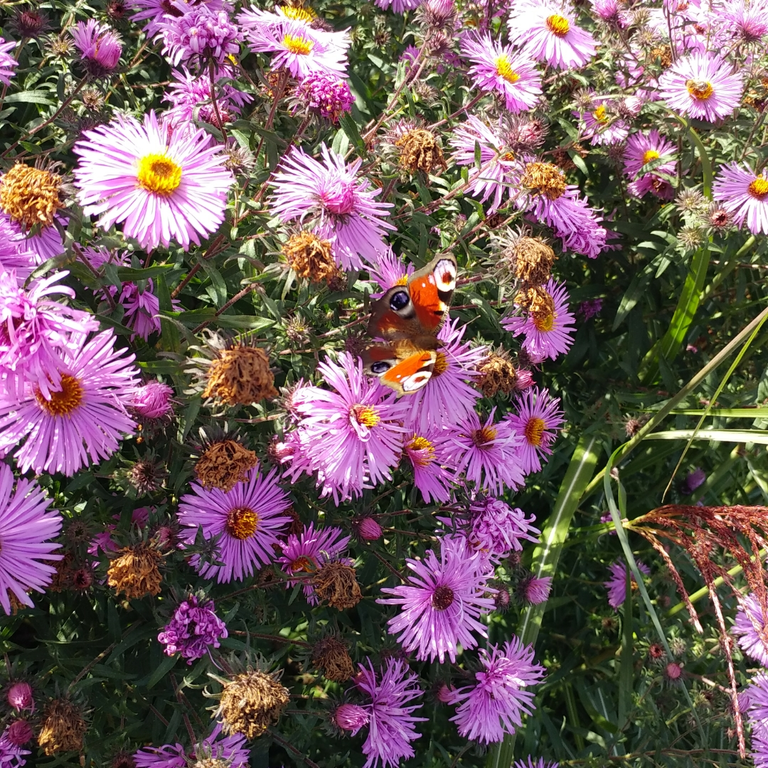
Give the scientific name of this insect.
Aglais io
